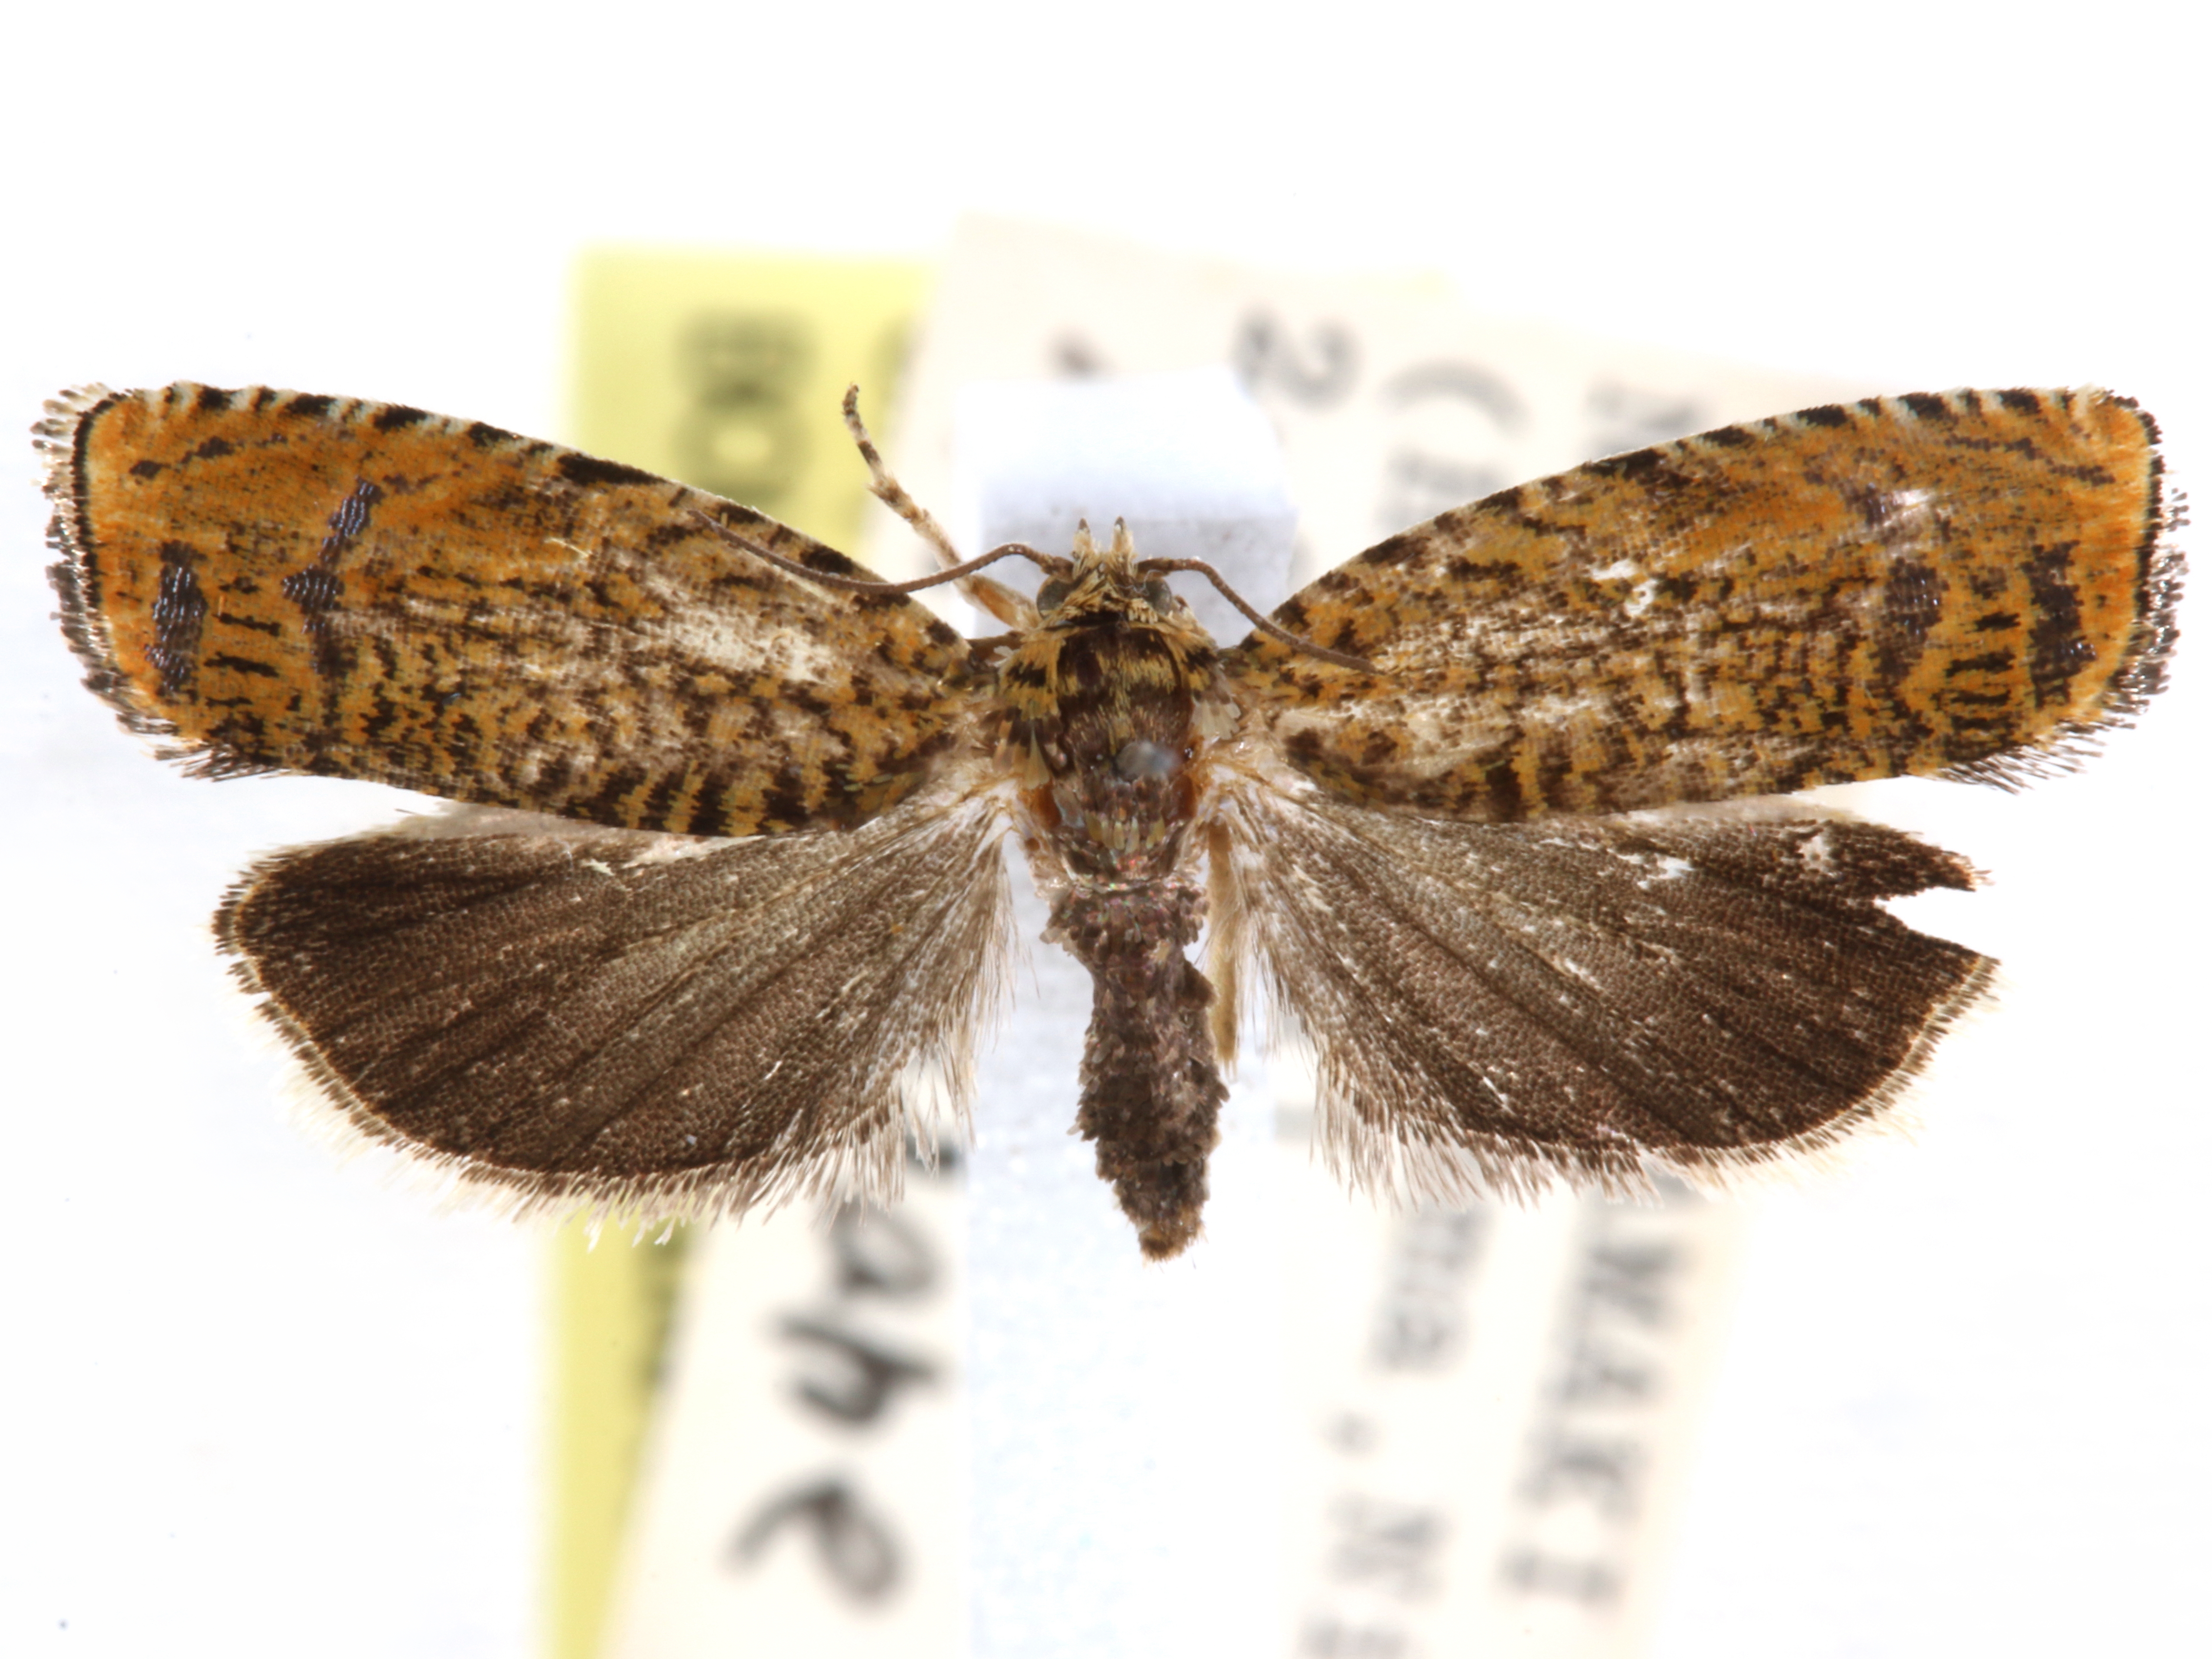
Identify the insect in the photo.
Olethreutes subretracta
